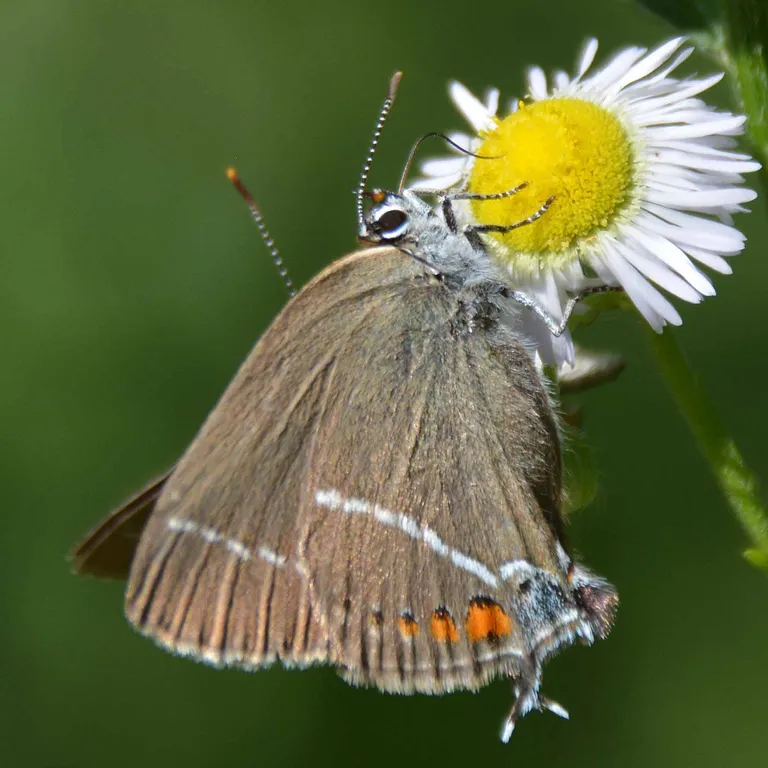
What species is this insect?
Satyrium spini (also Tuttiola spini)
